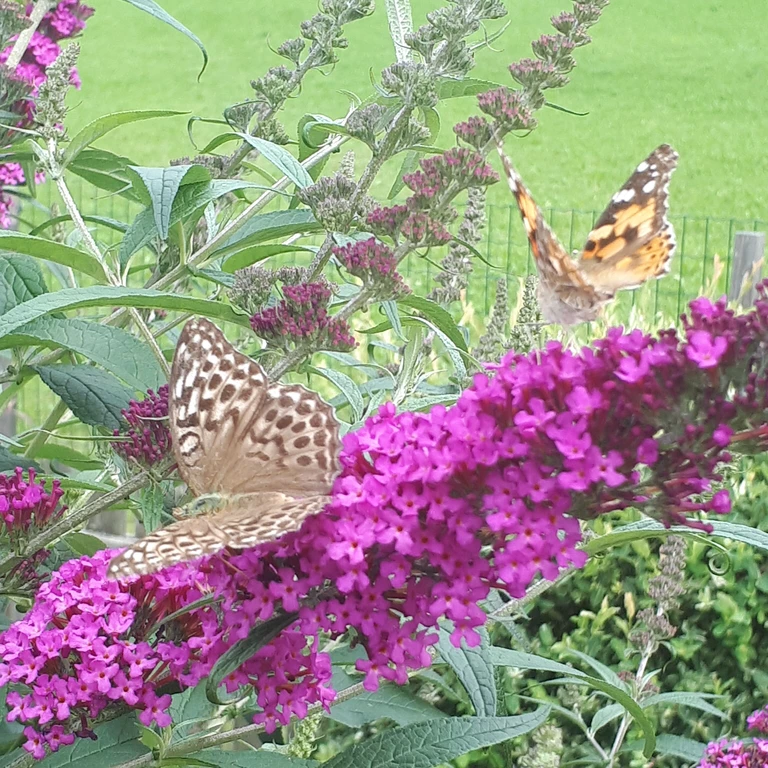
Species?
Argynnis paphia
